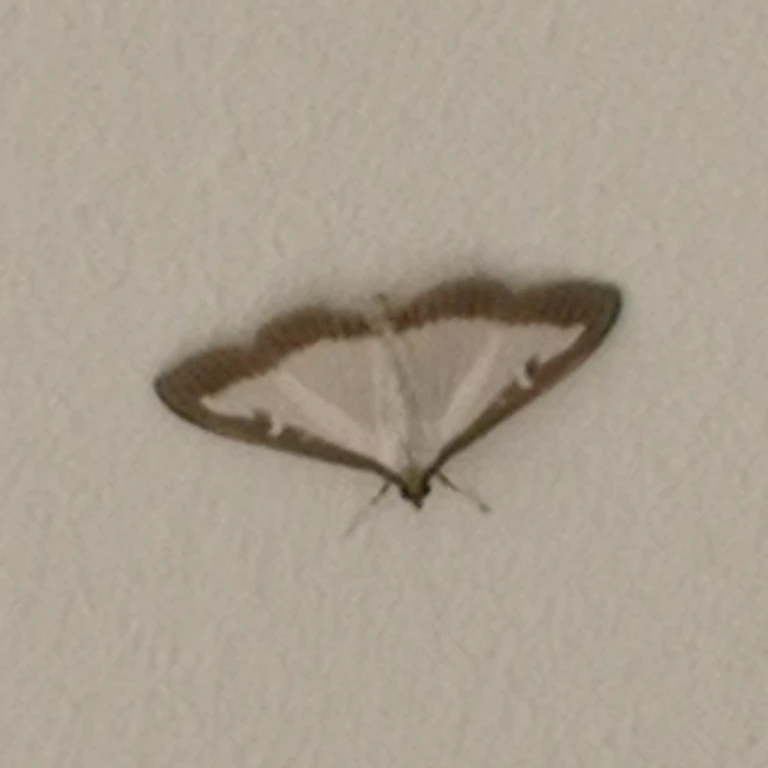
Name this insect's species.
Cydalima perspectalis
